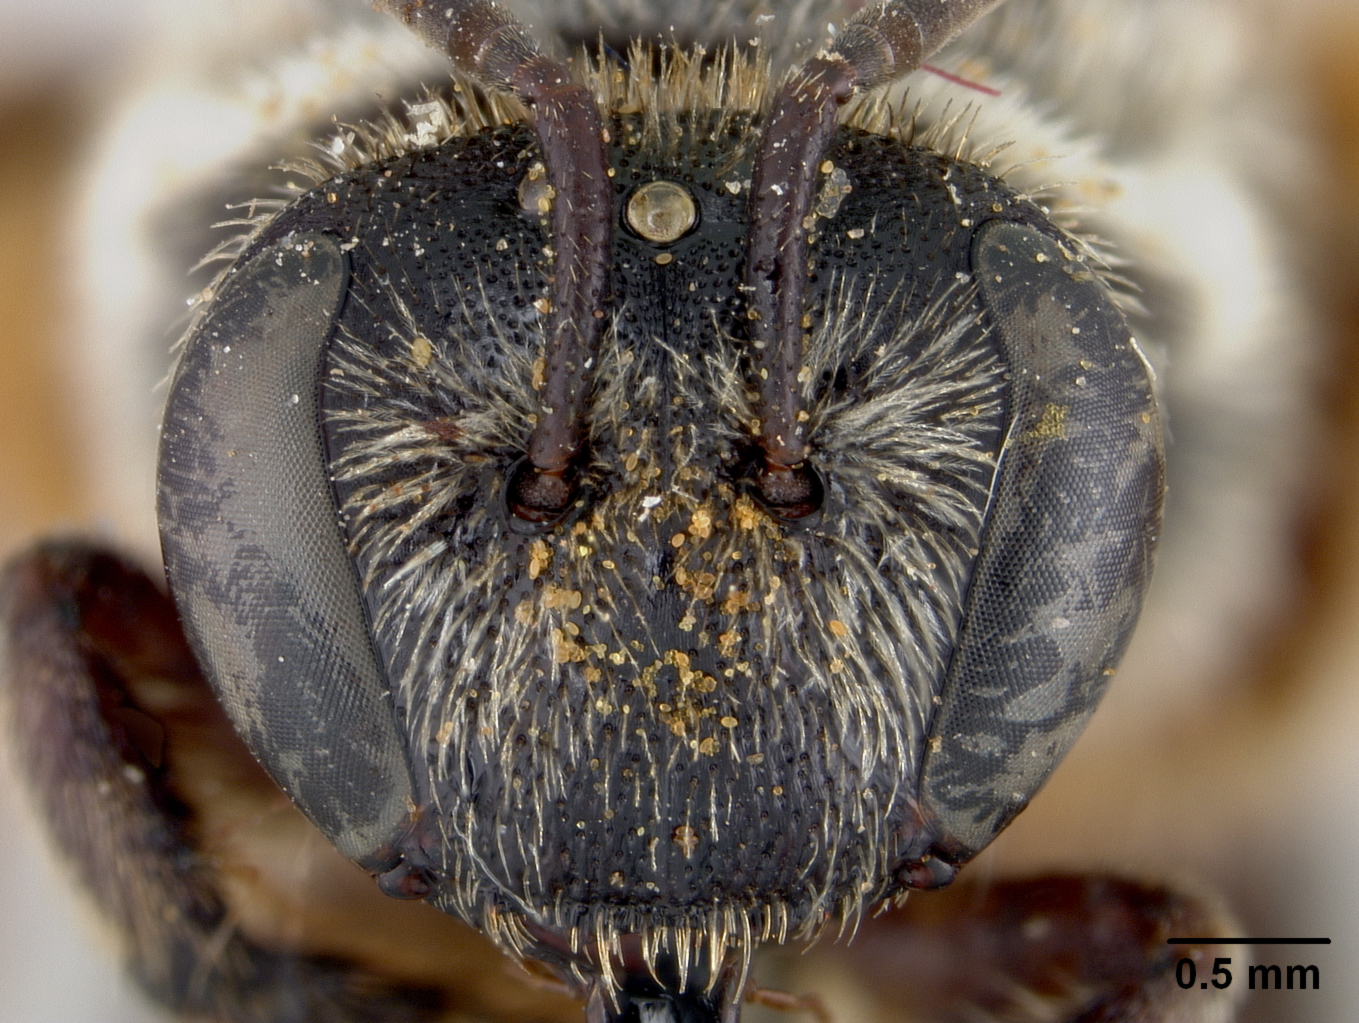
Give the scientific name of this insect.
Nomia mesillensis
